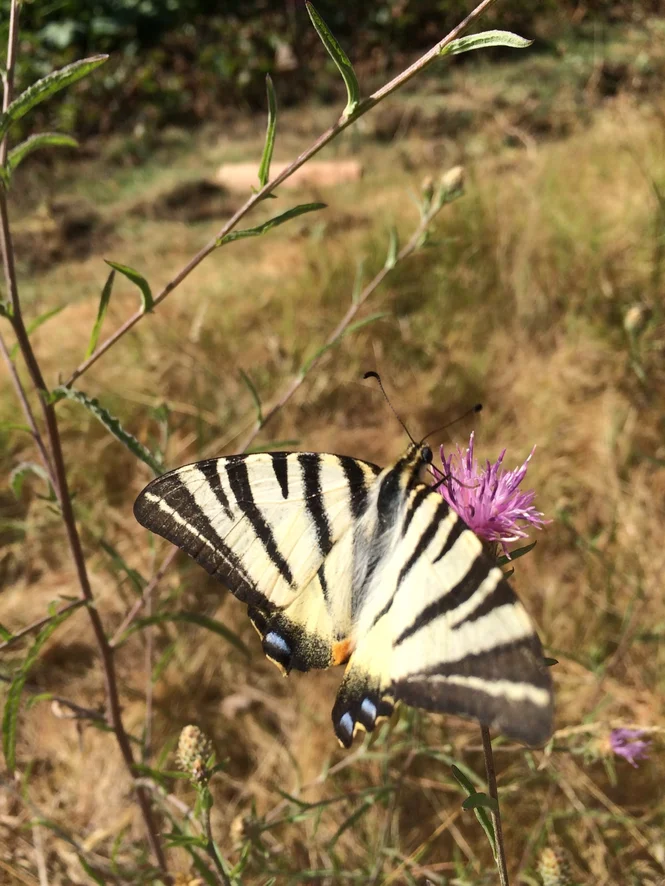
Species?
Iphiclides podalirius
